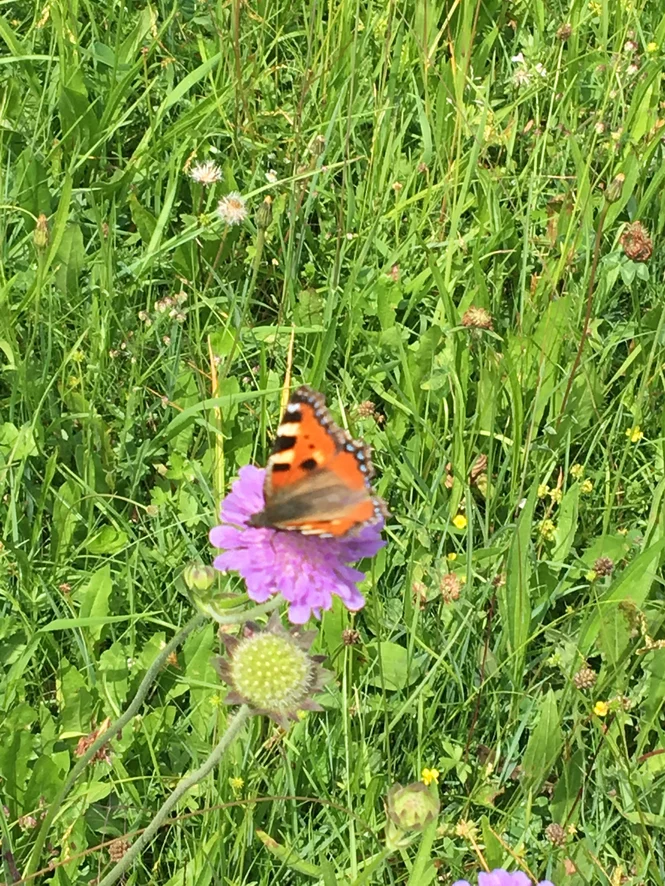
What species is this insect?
Aglais urticae
